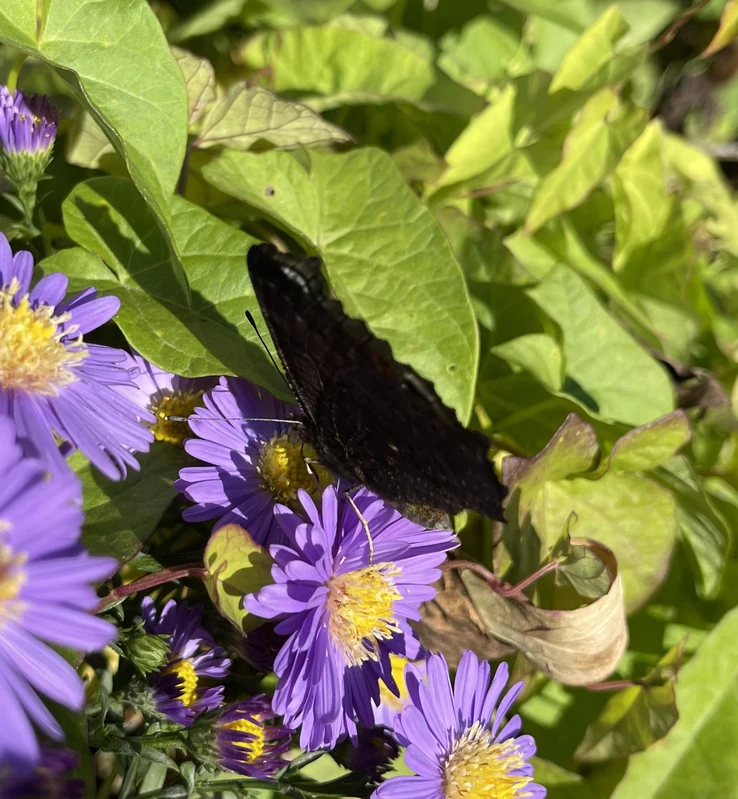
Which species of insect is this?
Aglais io
